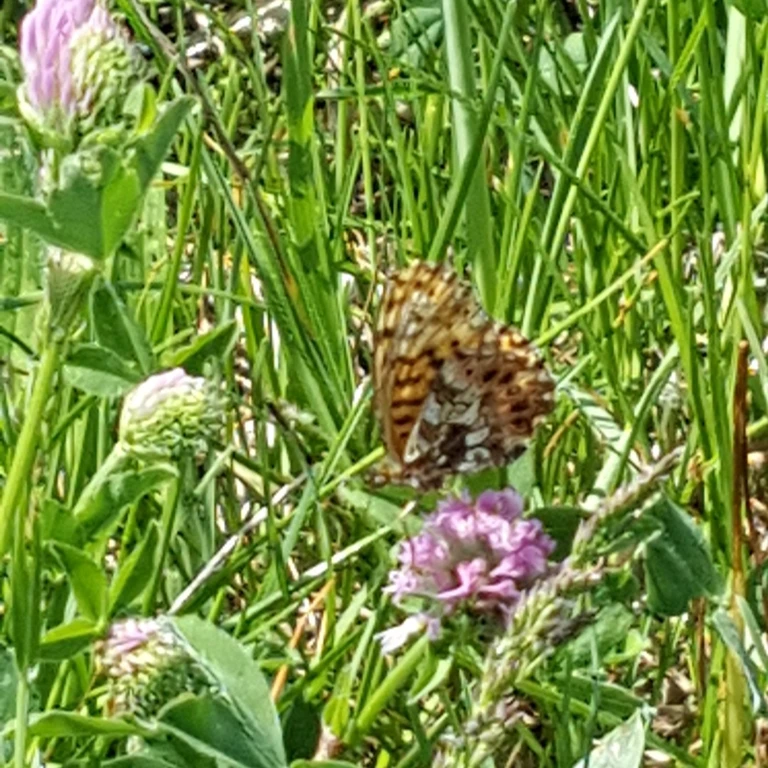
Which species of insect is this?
Boloria dia
